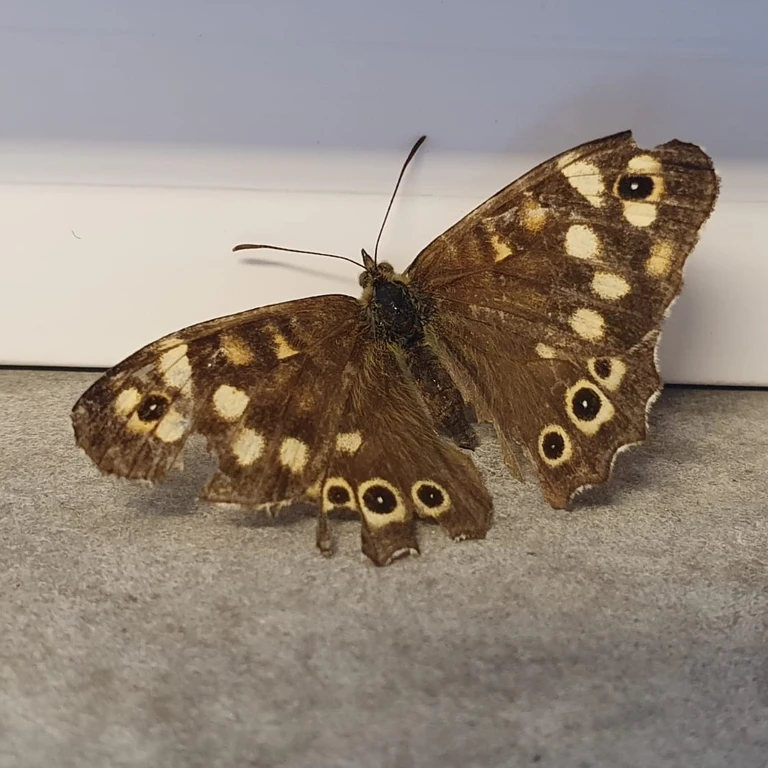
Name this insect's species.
Pararge aegeria
